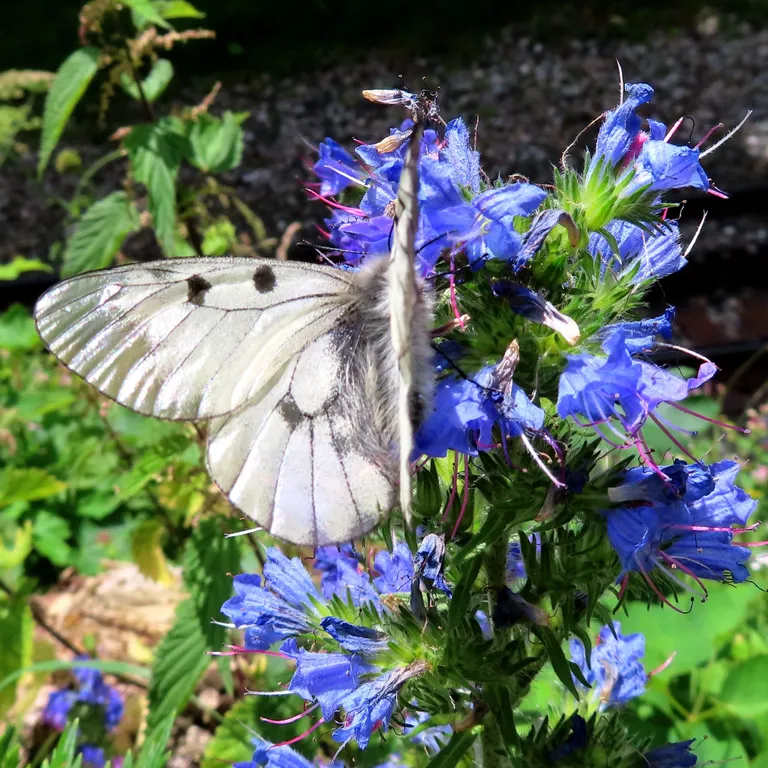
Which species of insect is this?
Parnassius mnemosyne
